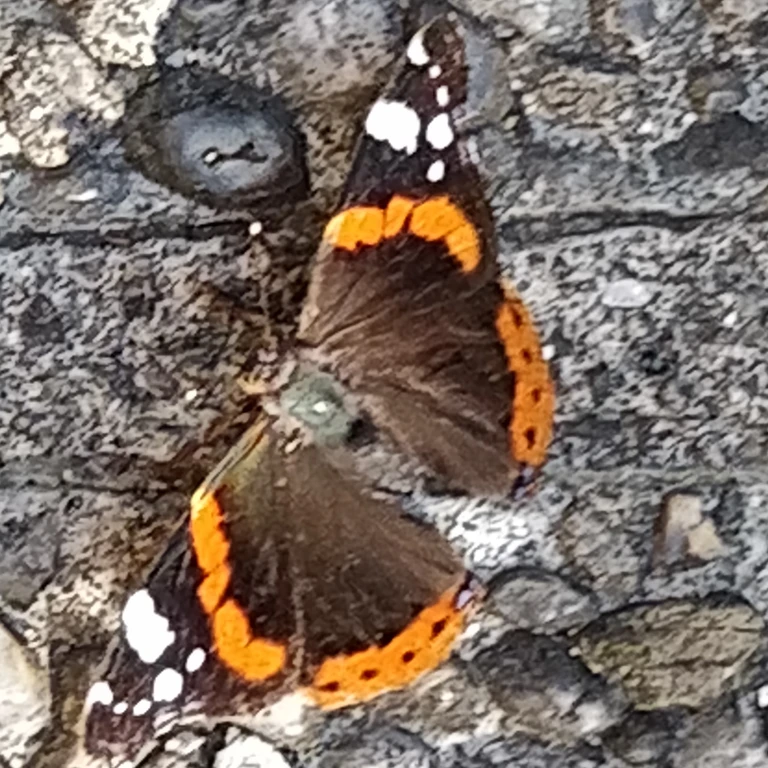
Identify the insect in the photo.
Vanessa atalanta
